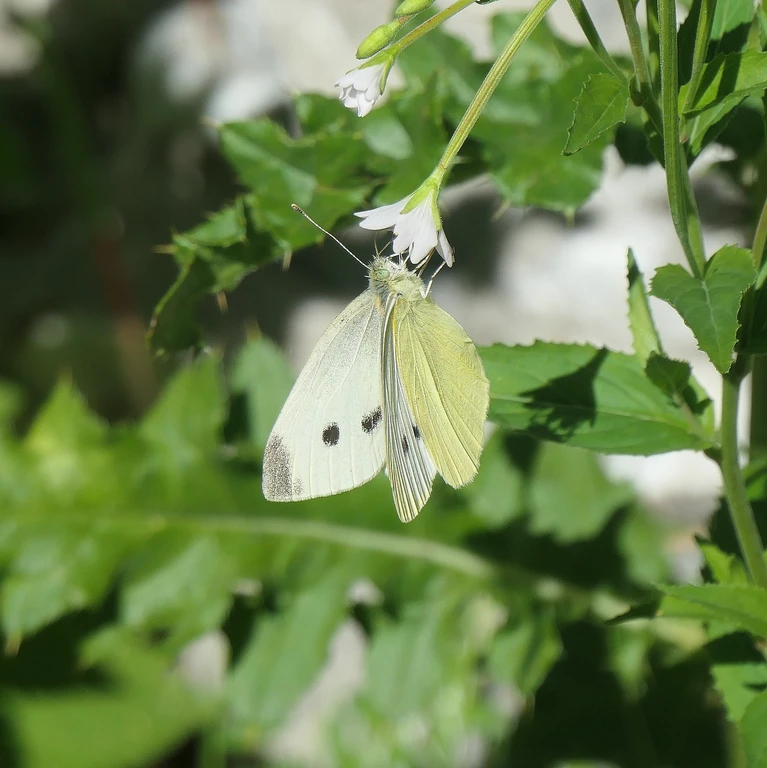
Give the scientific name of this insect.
Pieris rapae
